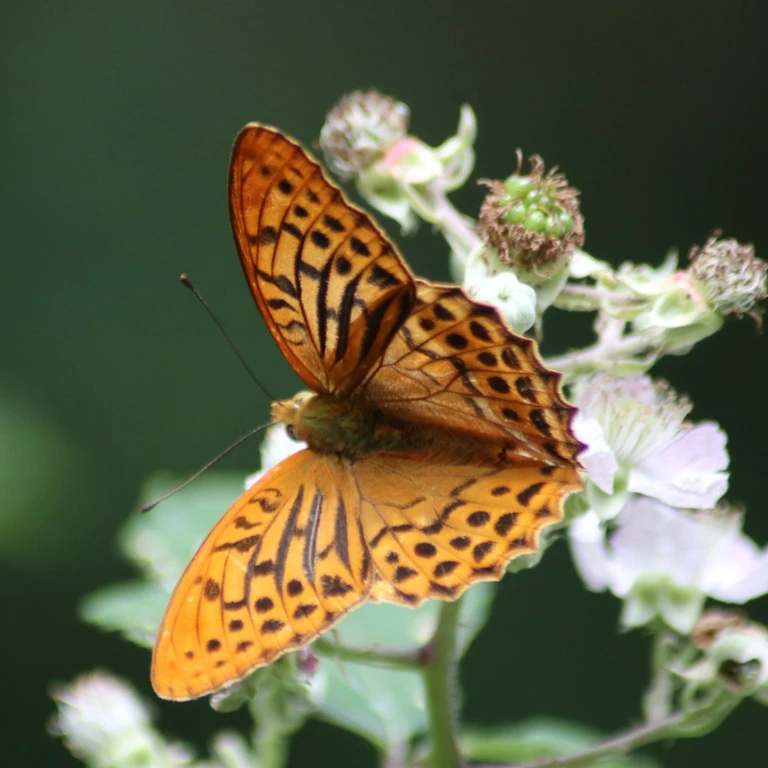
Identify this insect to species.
Argynnis paphia
